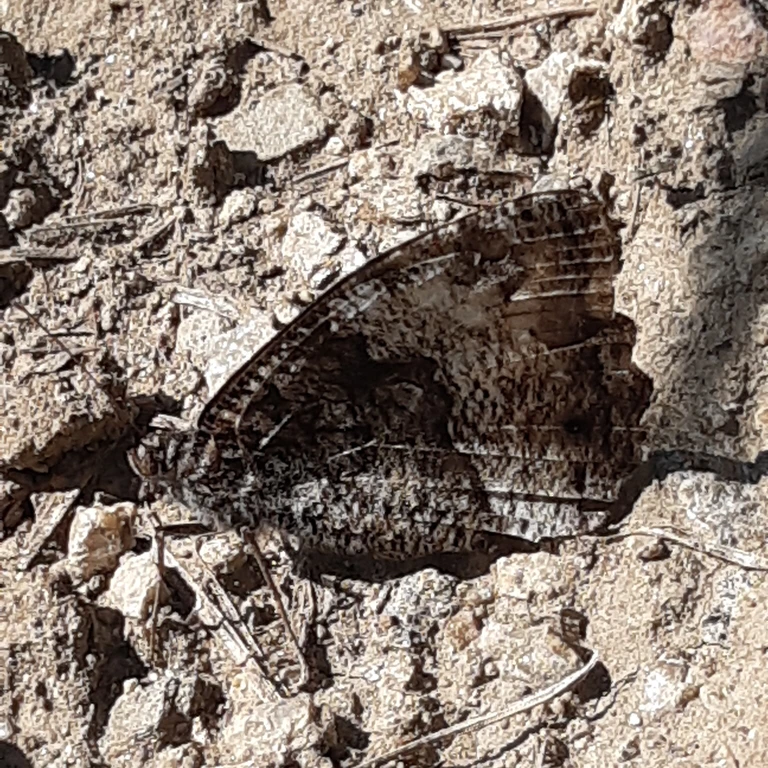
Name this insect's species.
Hipparchia fagi
